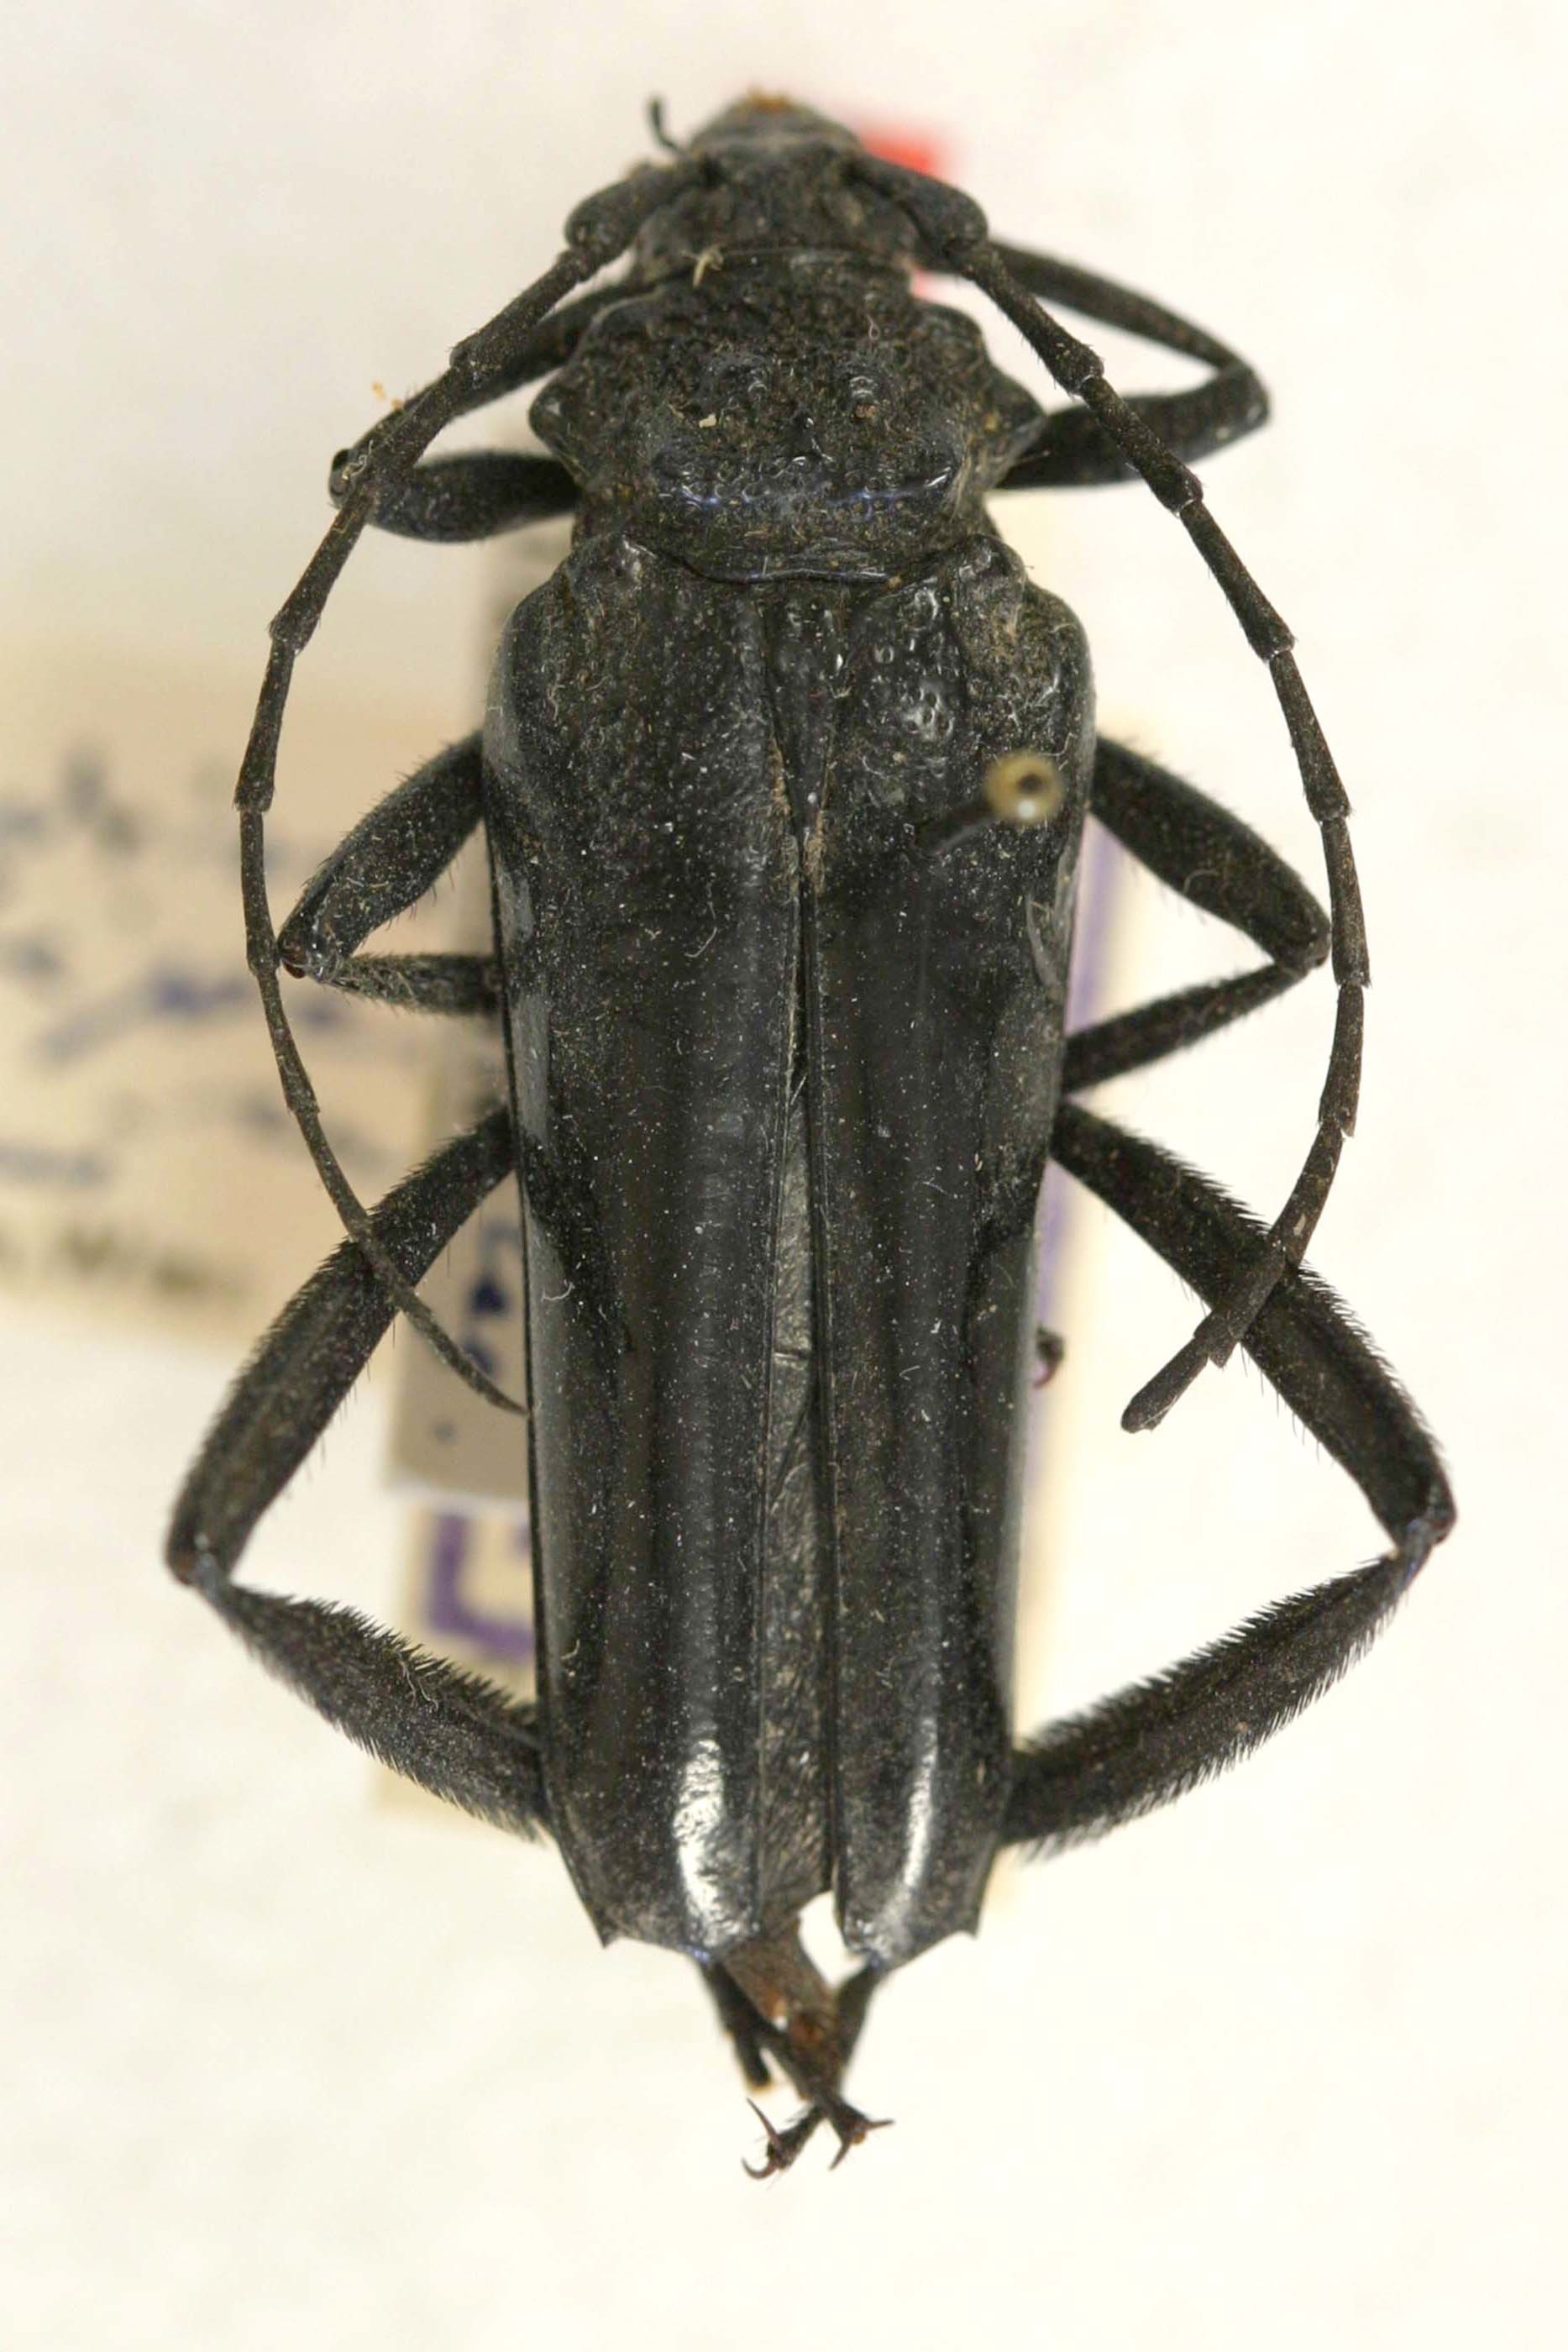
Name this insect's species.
Phaedinus hirtipes
